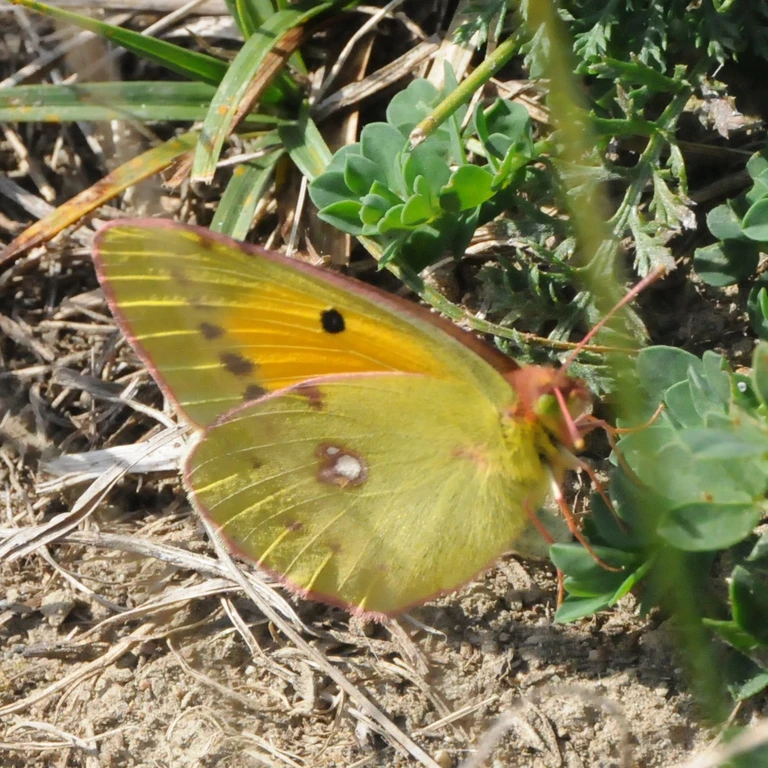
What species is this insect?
Colias croceus
